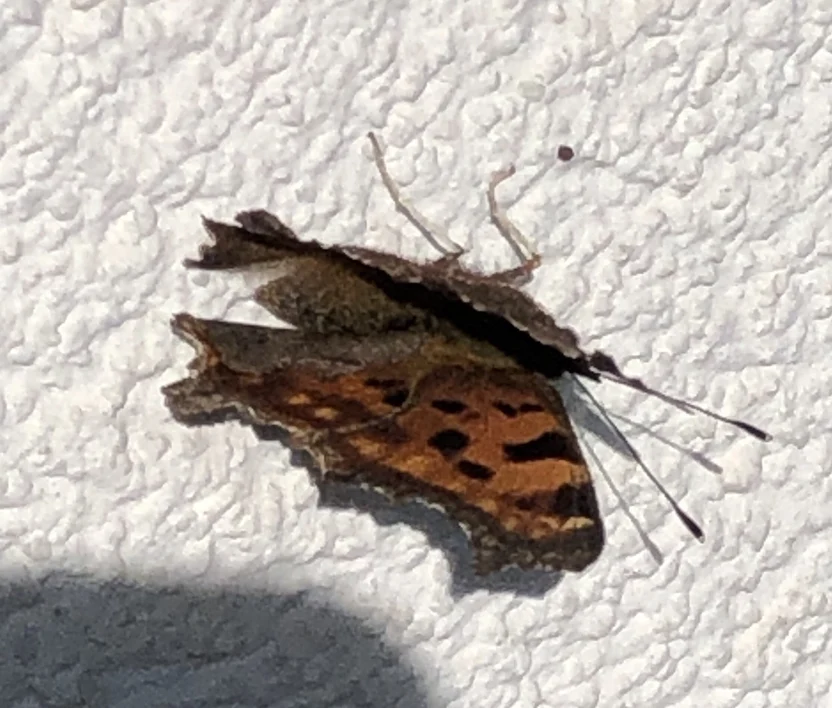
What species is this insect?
Polygonia c-album
